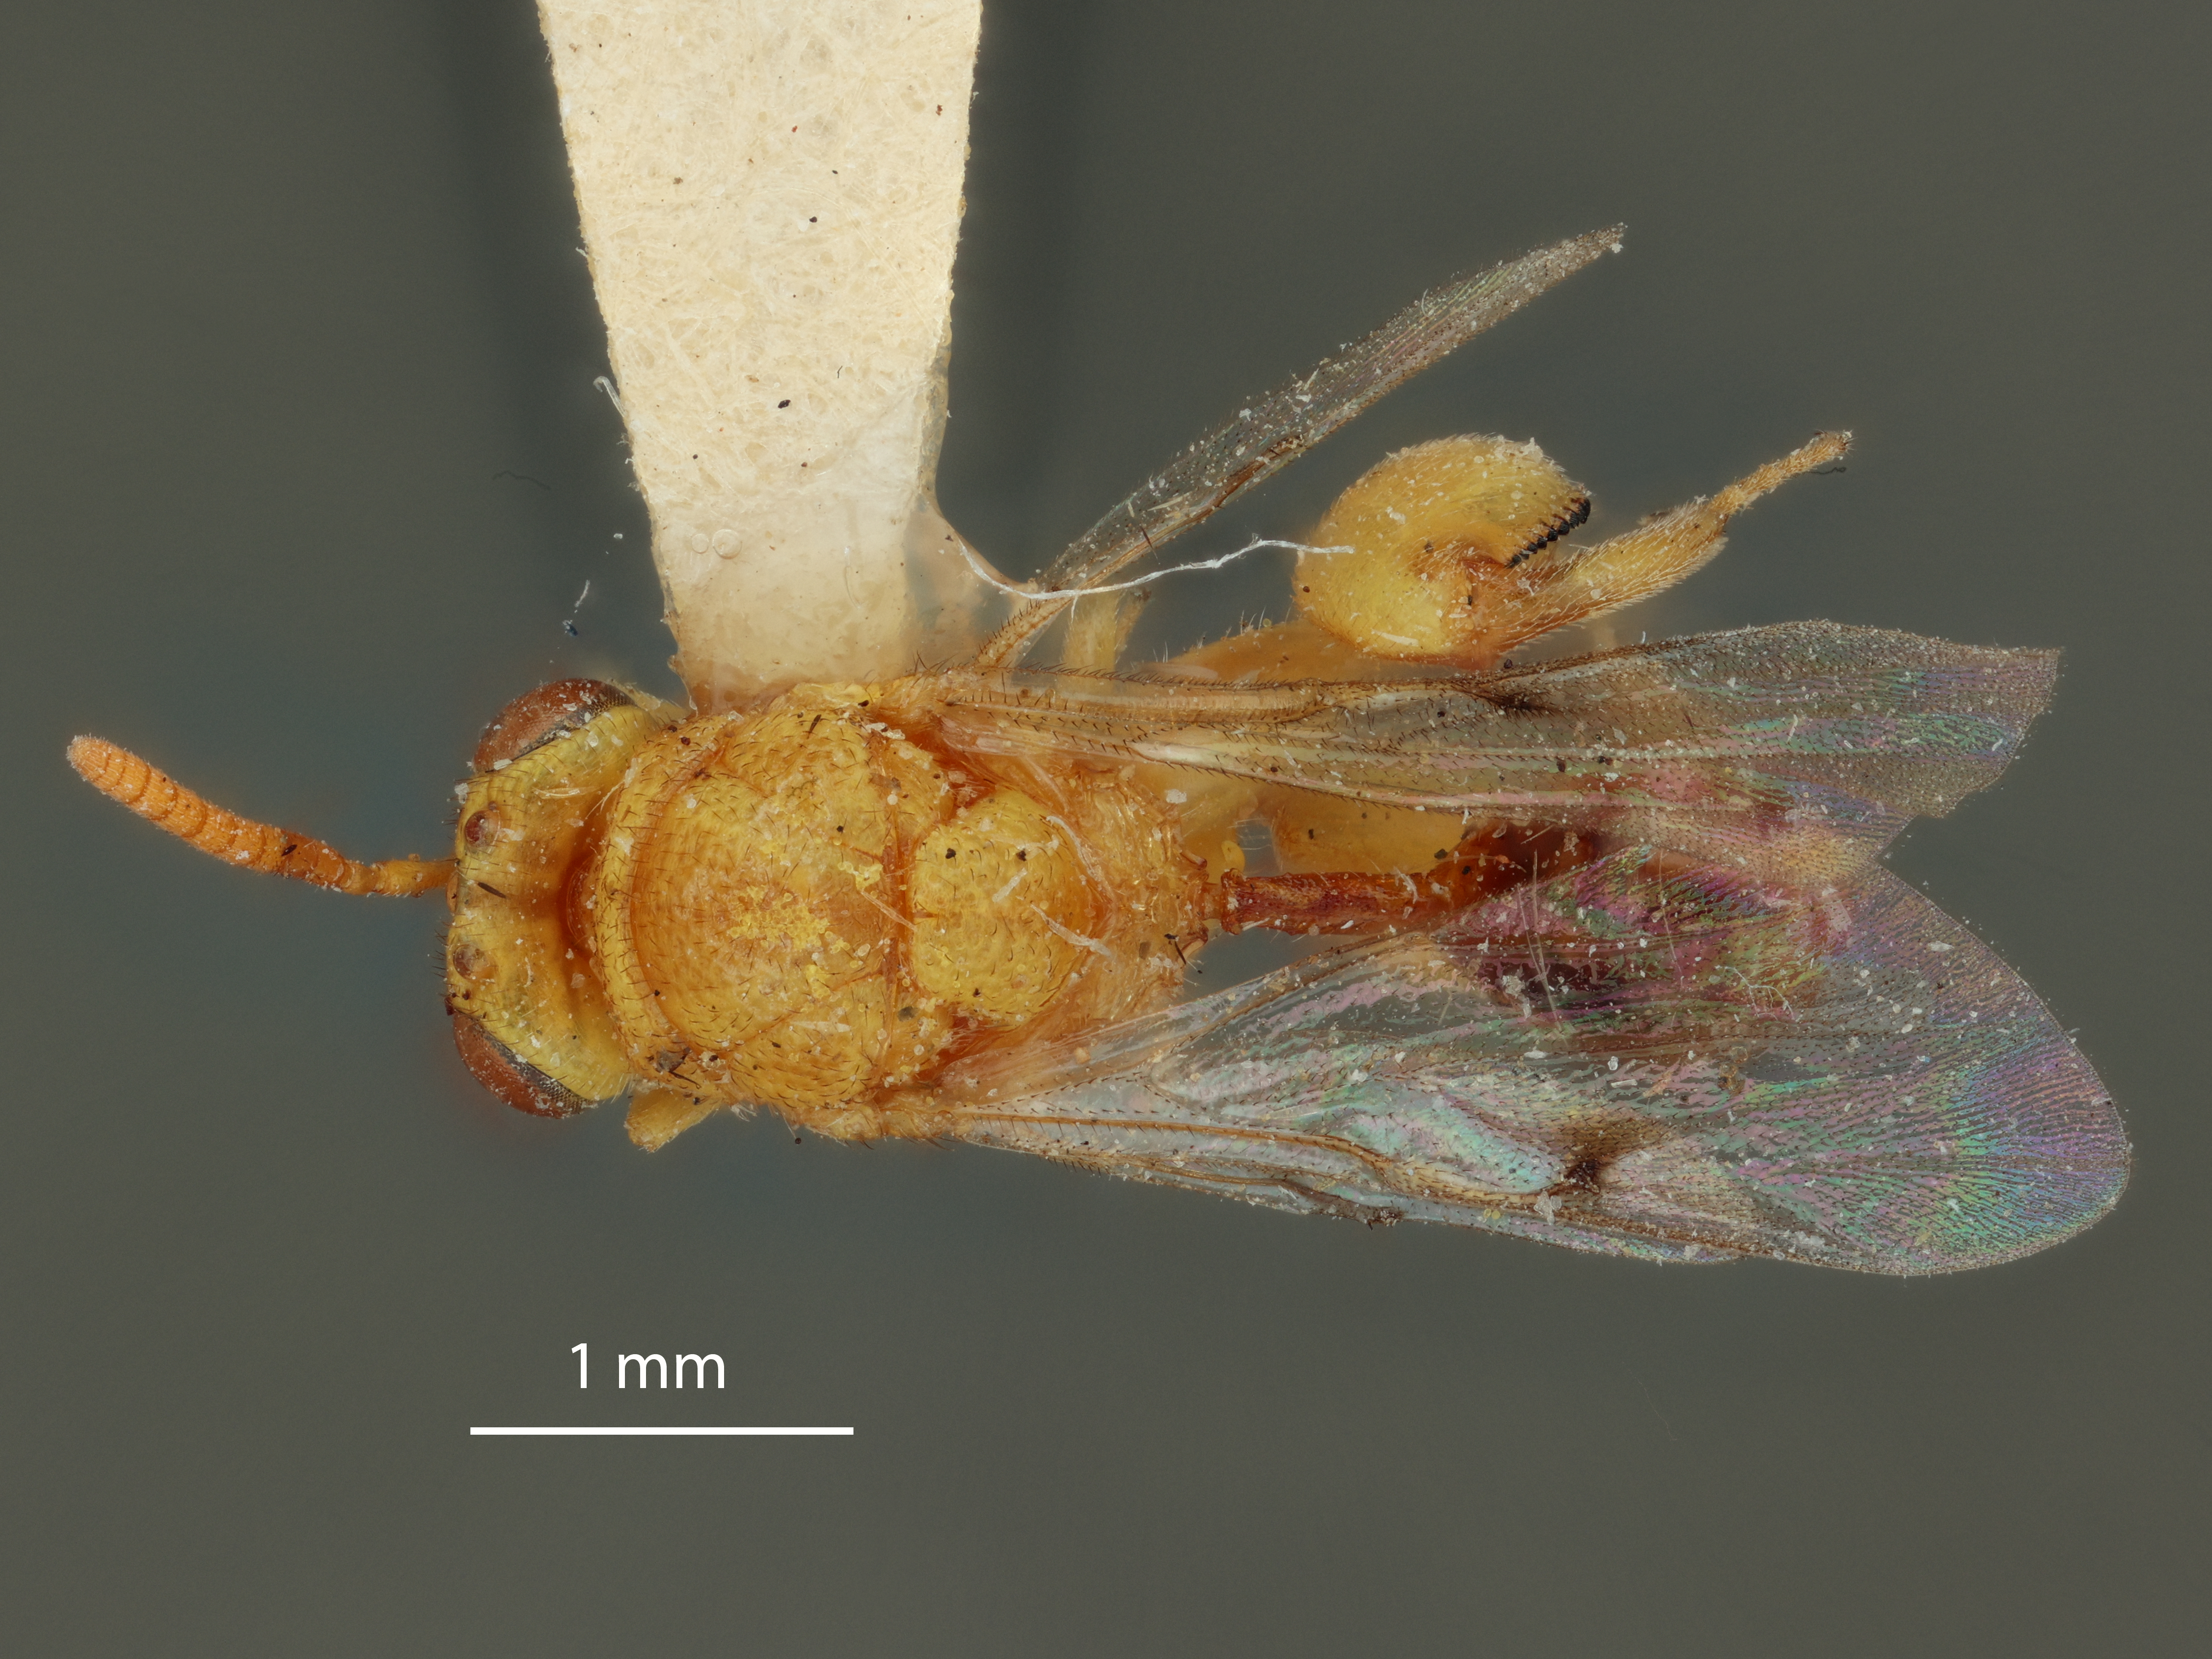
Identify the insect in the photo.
Conura dentiscapa
